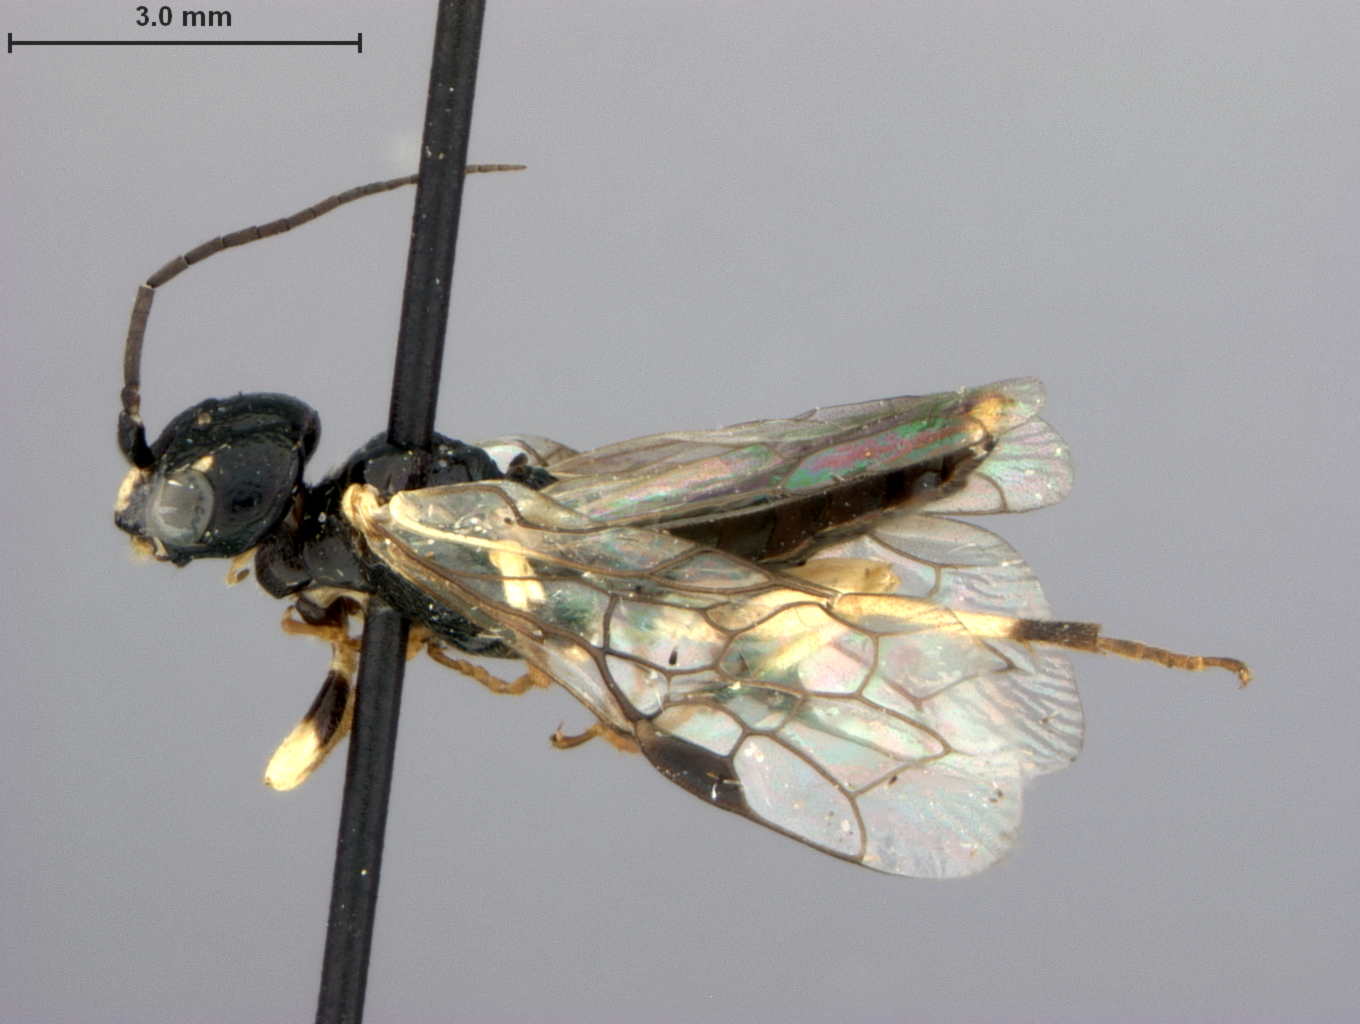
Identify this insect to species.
Neurotoma nigra
